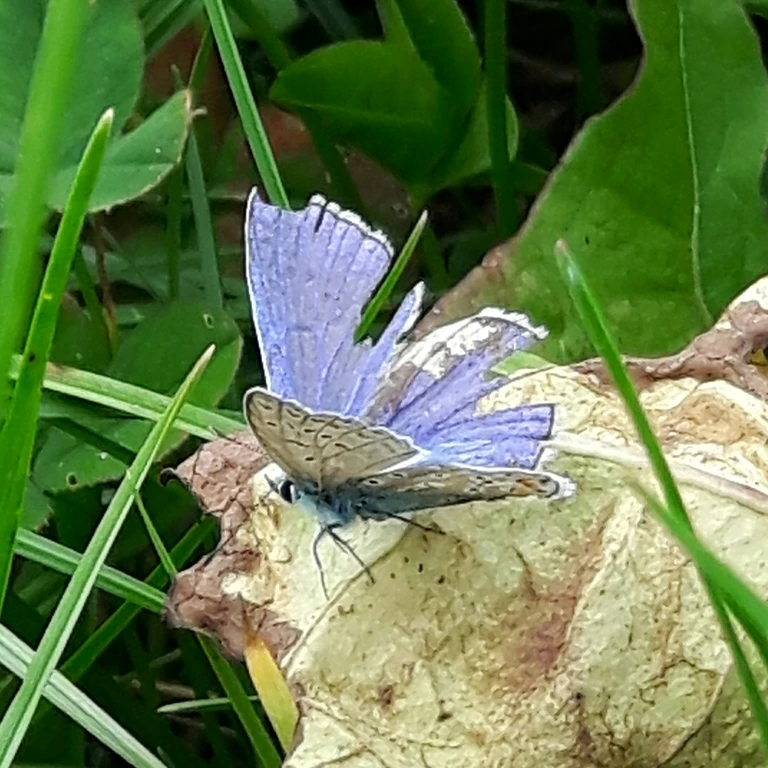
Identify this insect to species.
Polyommatus icarus
